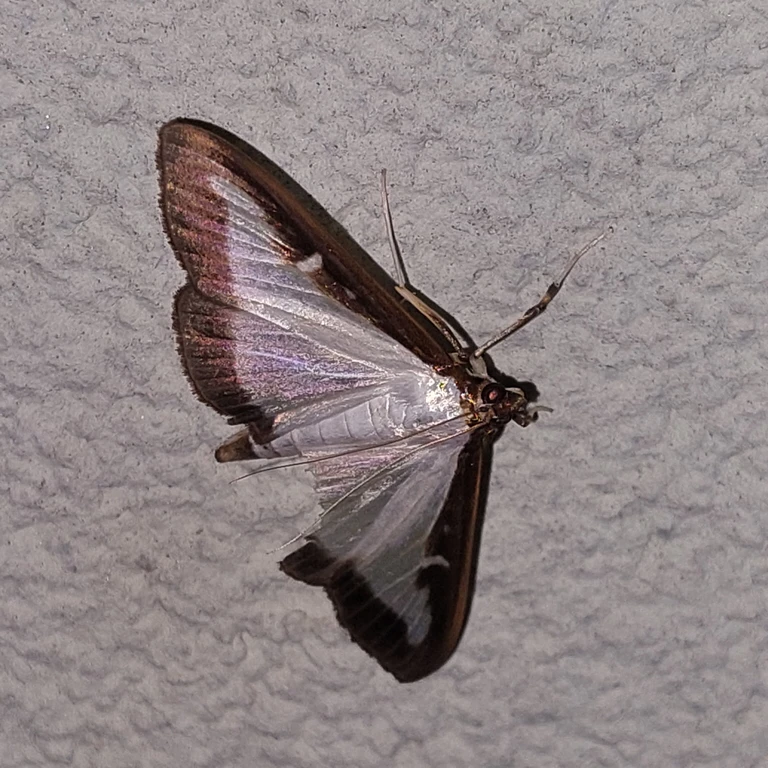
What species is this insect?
Cydalima perspectalis
